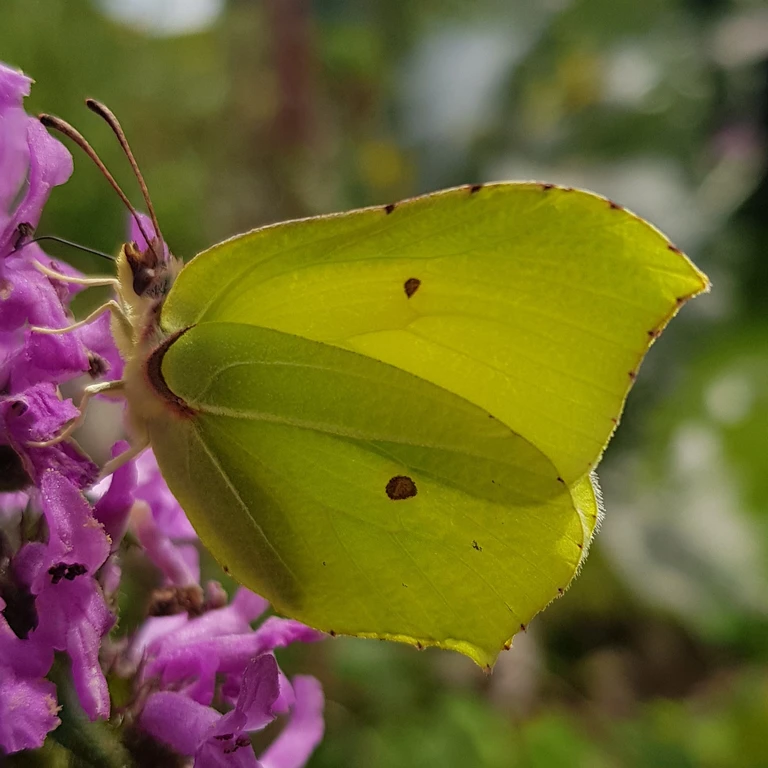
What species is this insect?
Gonepteryx rhamni
